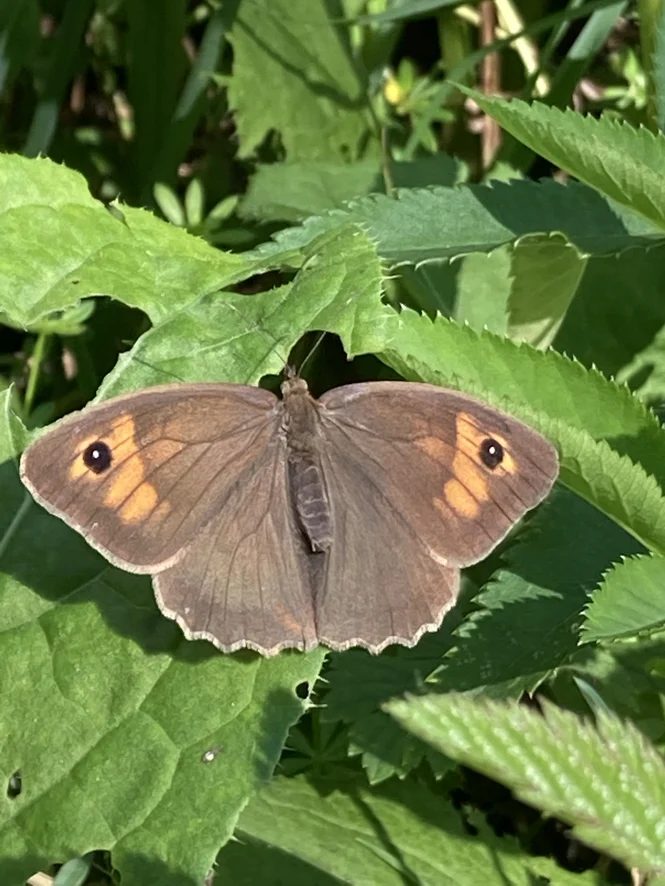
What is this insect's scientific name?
Maniola jurtina
